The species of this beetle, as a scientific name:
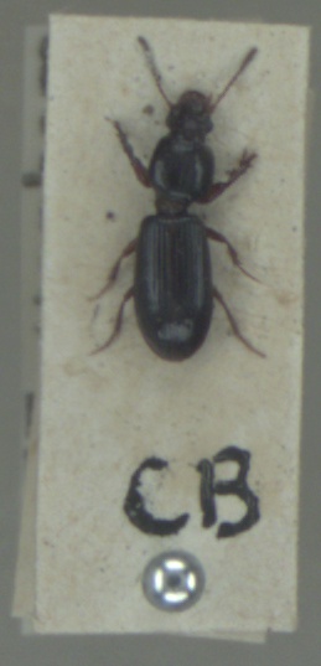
Clivina fossor
